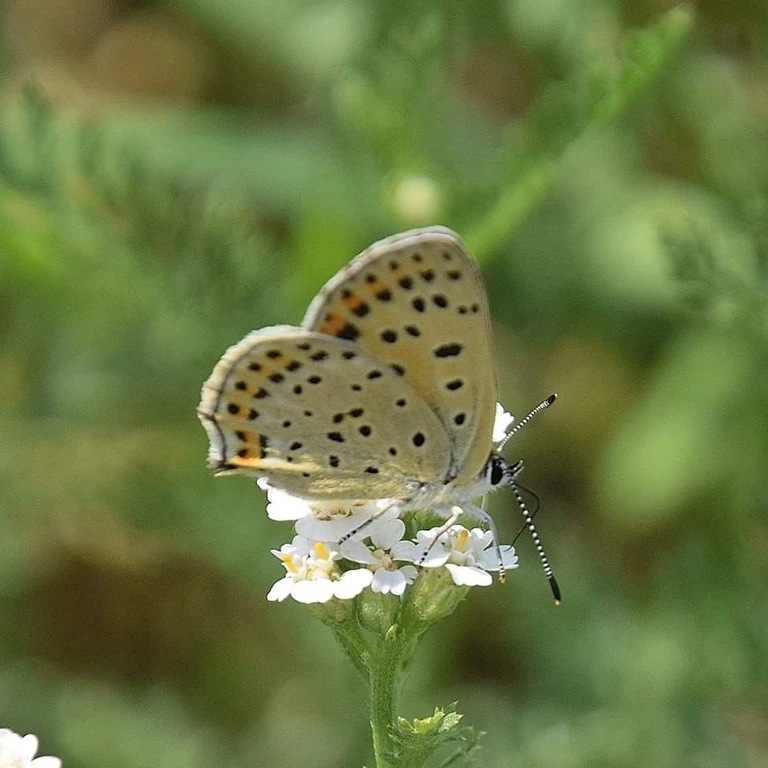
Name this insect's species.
Lycaena tityrus (also Loweia tityrus)
